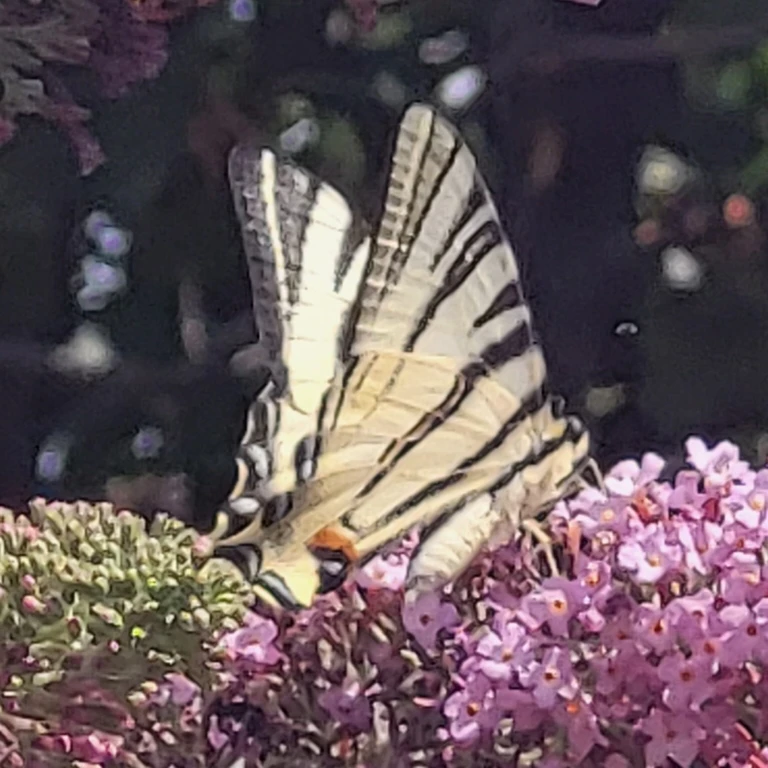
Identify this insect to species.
Iphiclides podalirius
